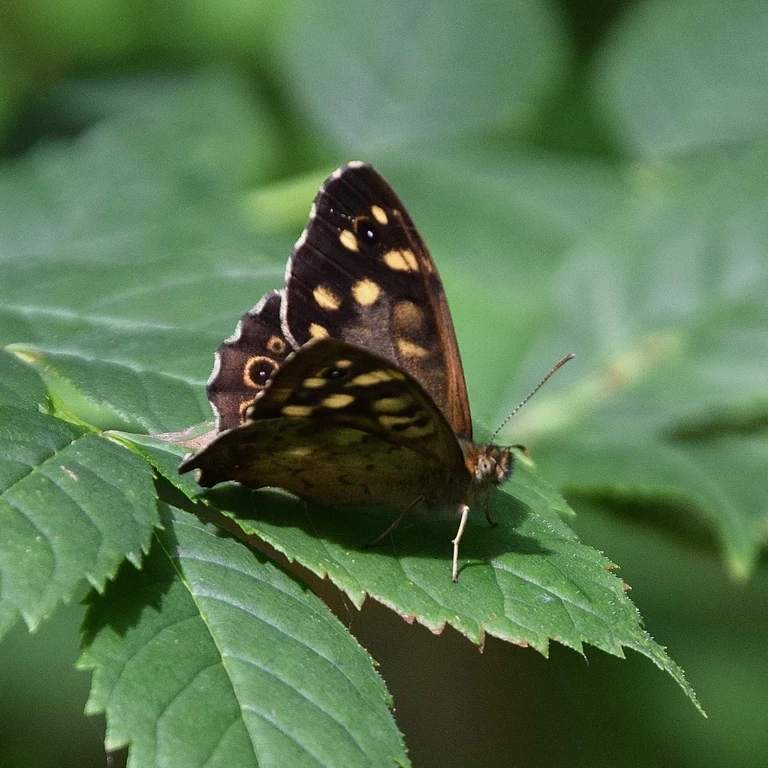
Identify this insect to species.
Pararge aegeria
